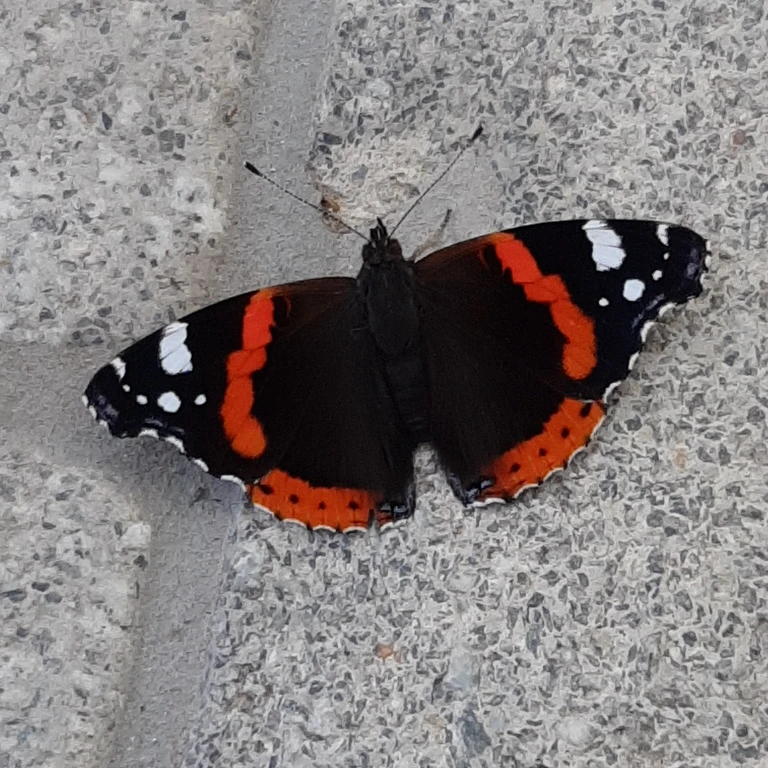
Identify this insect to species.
Vanessa atalanta
